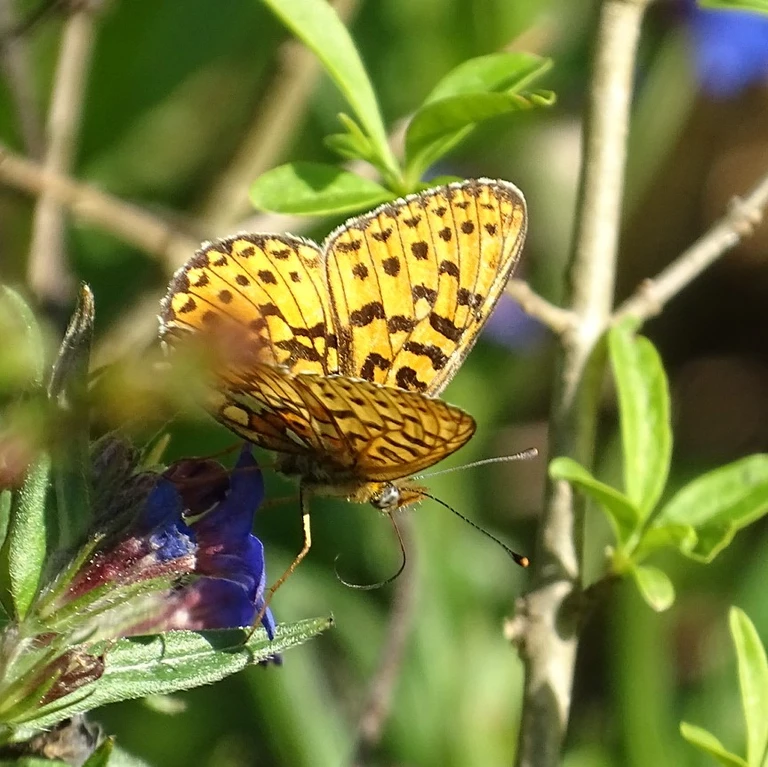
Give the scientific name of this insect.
Boloria euphrosyne (also Clossiana euphrosyne)
